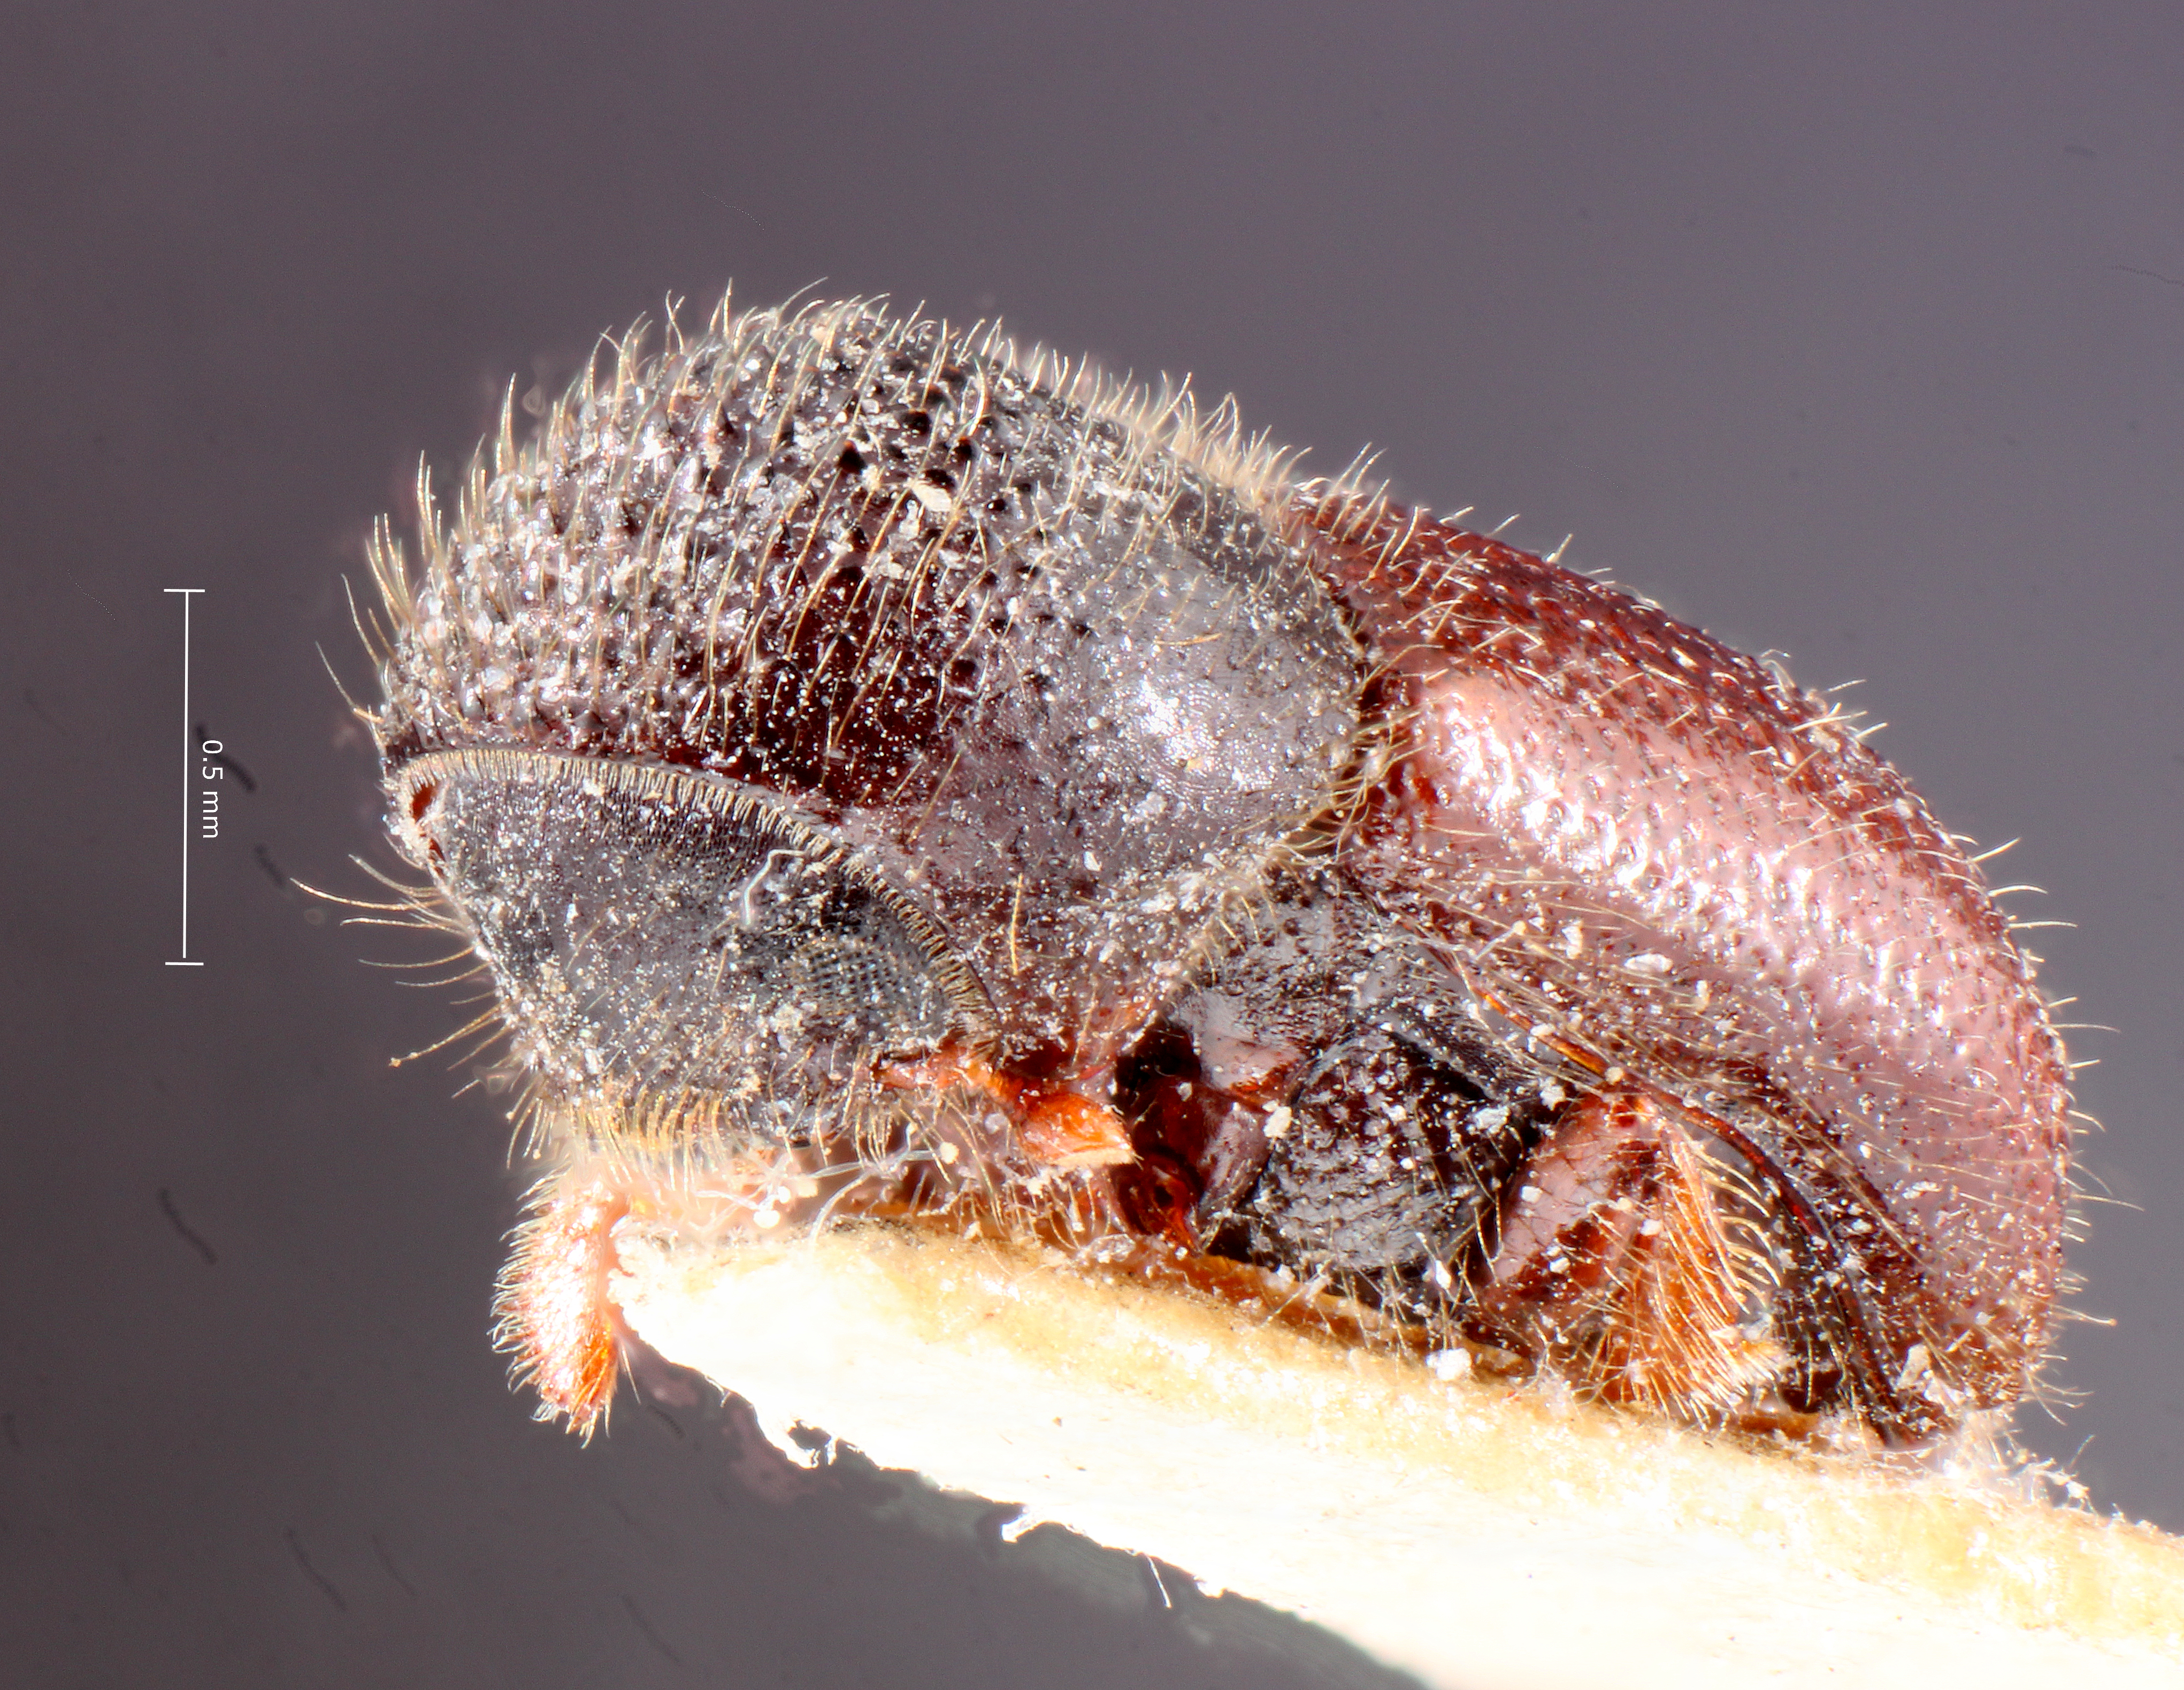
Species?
Xyleborus khinganensis
